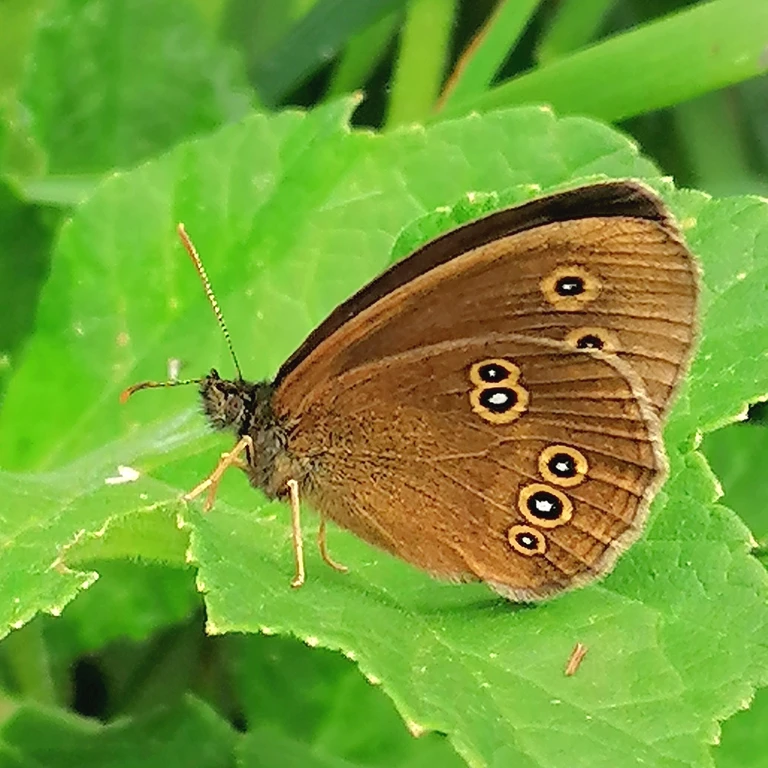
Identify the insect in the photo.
Aphantopus hyperantus
